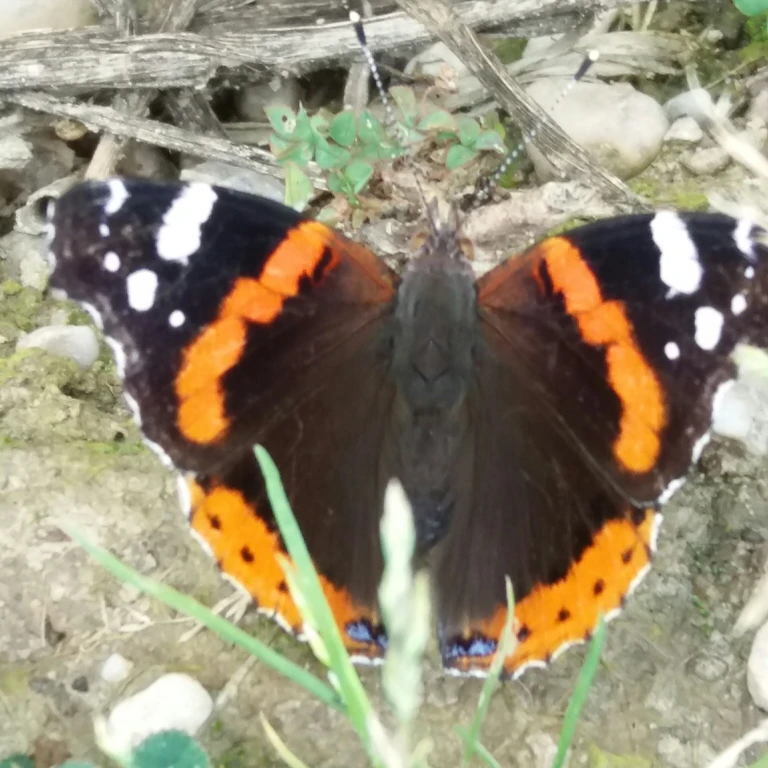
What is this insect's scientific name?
Vanessa atalanta
